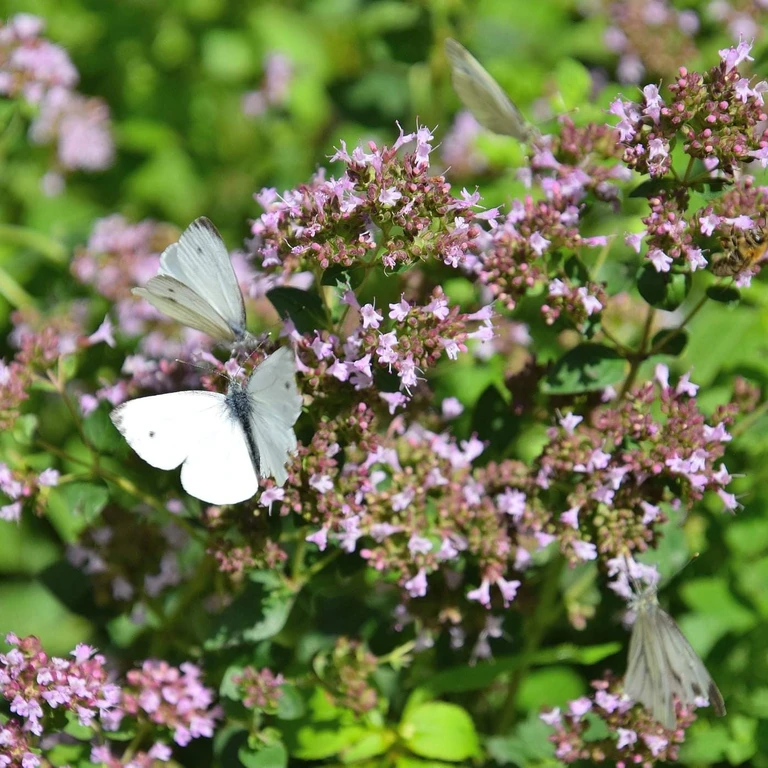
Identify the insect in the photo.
Pieris napi
